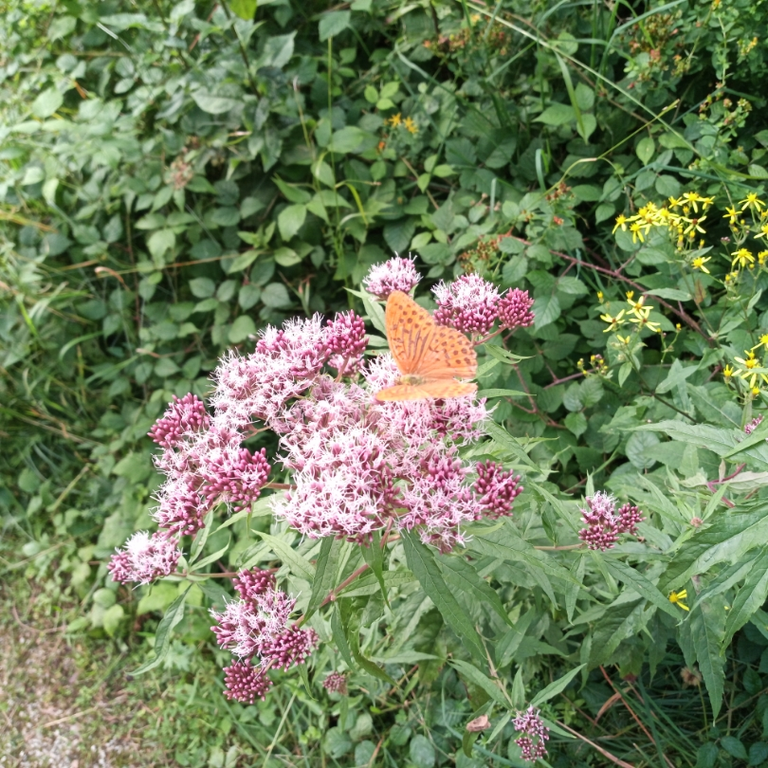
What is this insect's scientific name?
Argynnis paphia
